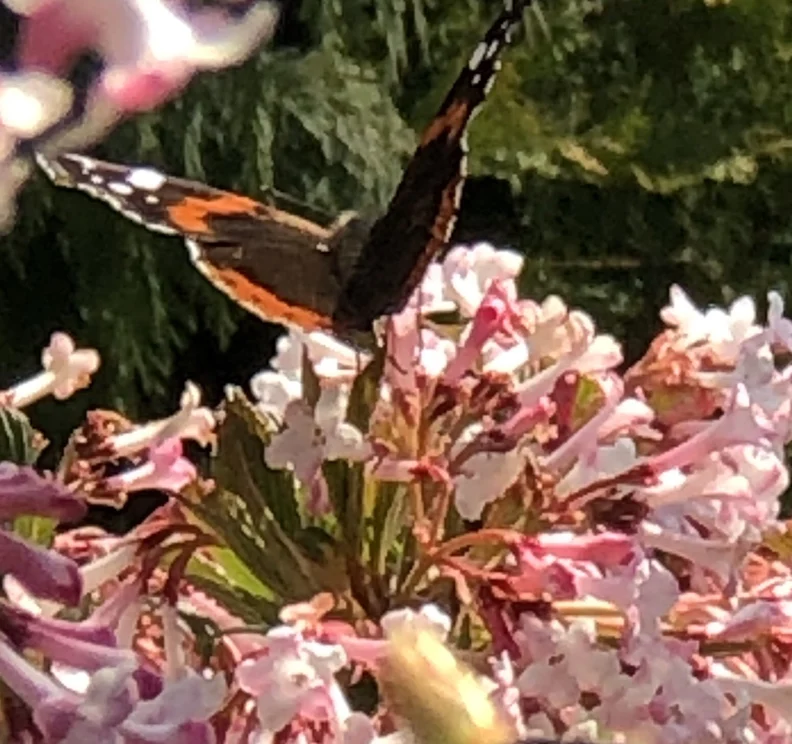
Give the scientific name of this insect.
Vanessa atalanta
